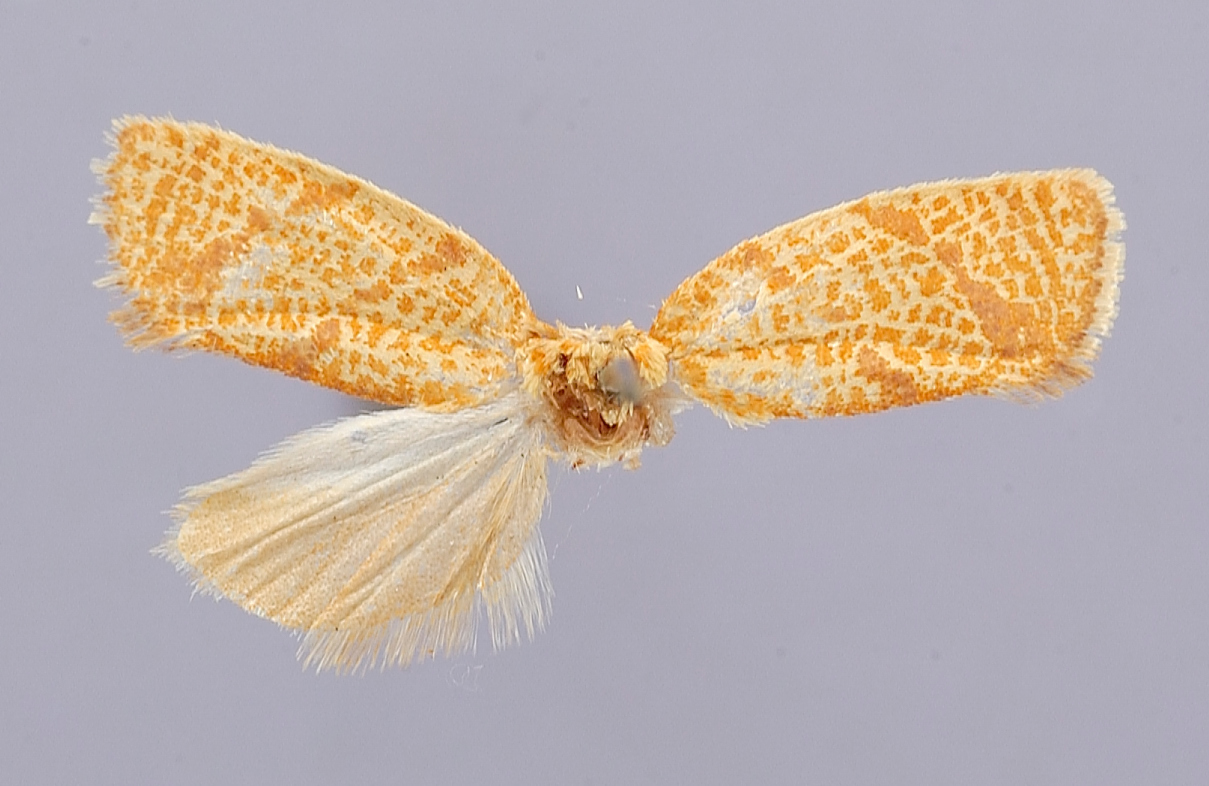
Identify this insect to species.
Tortrix quadrifasciana (also Lophoderus quadrifasciana)
